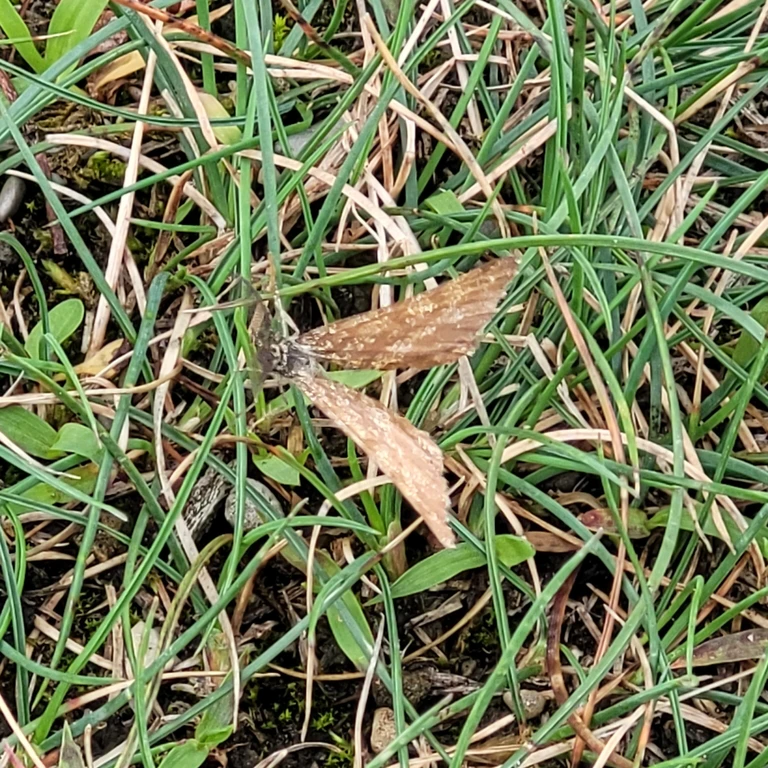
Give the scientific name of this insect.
Ematurga atomaria
